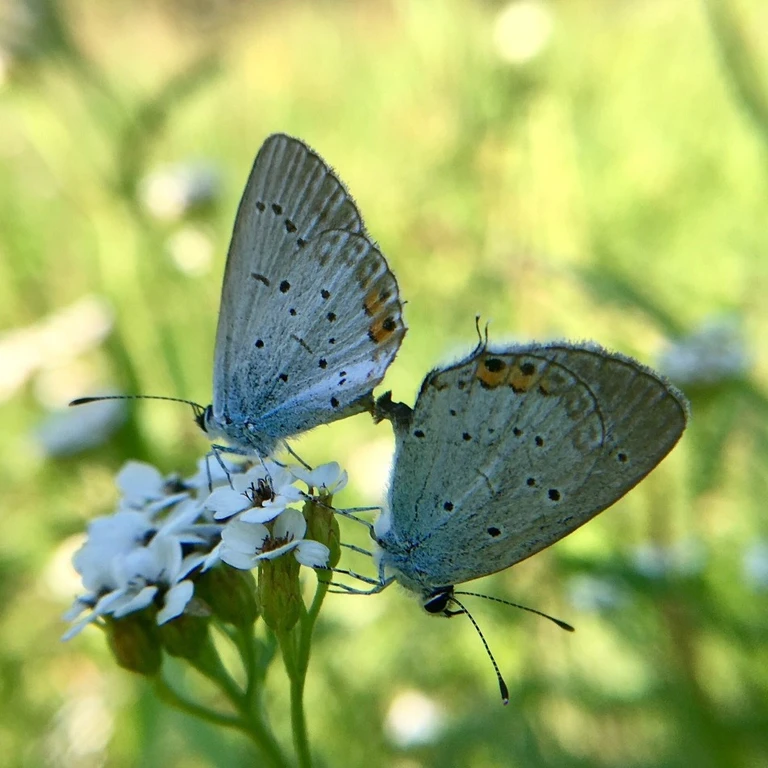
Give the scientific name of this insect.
Cupido argiades (also Elkalyce argiades)
